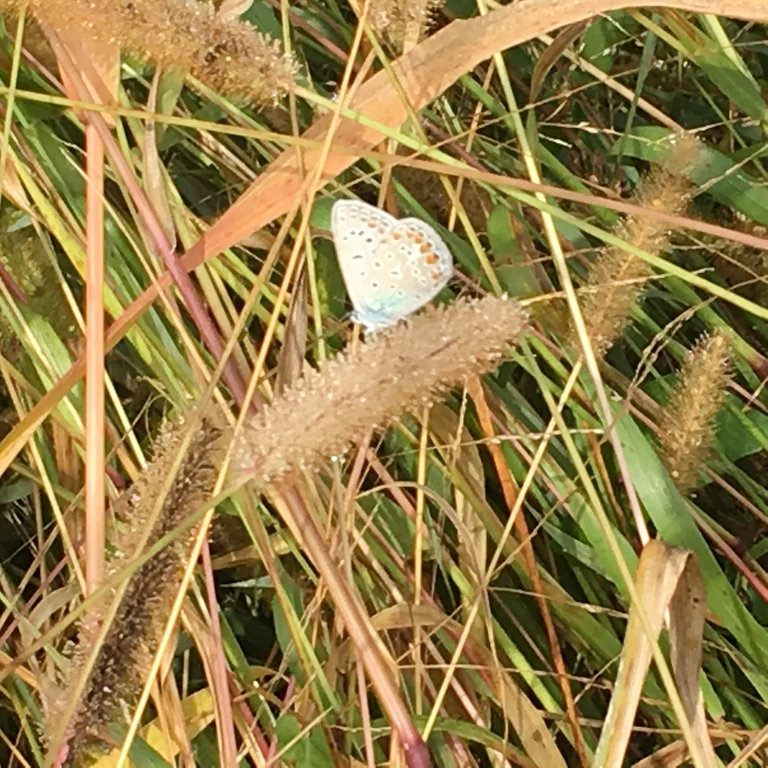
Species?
Polyommatus icarus
